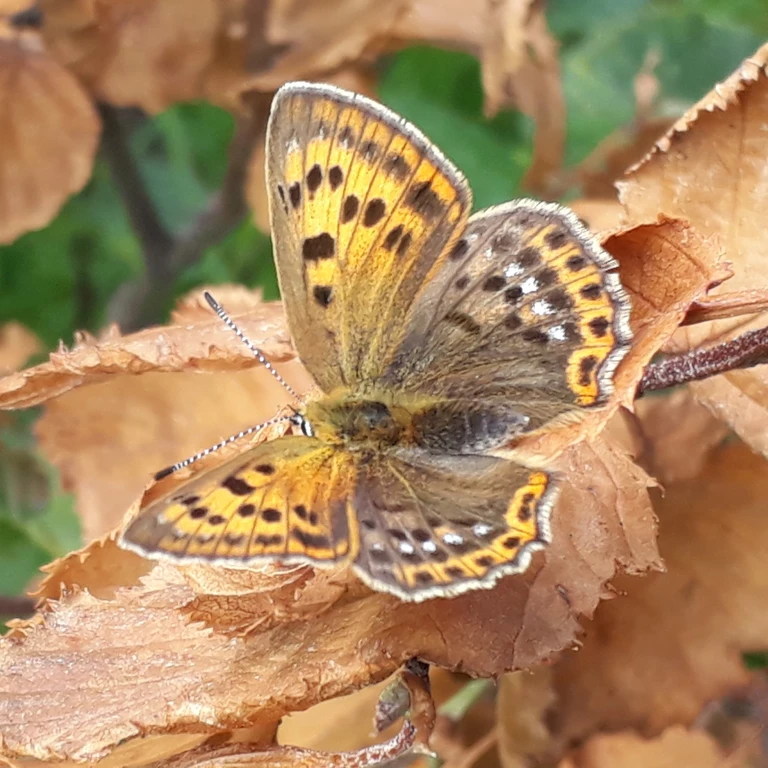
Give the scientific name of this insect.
Lycaena virgaureae
